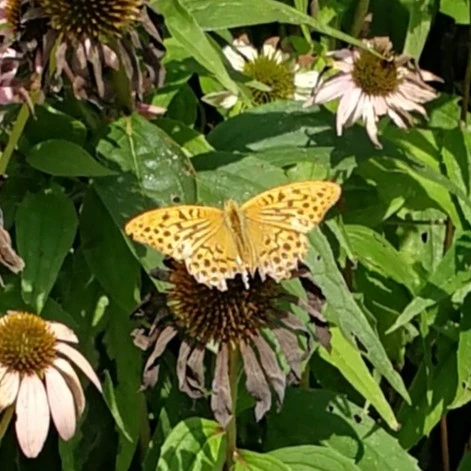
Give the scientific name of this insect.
Argynnis paphia
